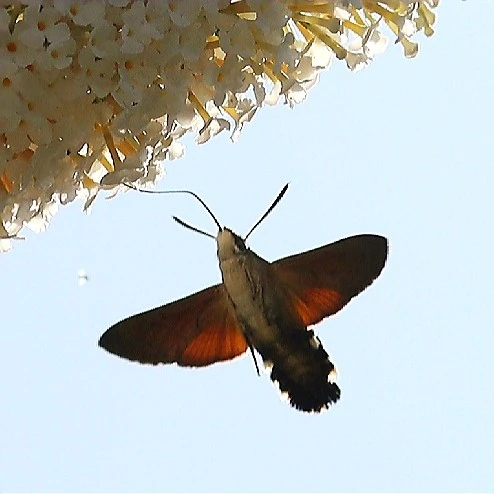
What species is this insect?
Macroglossum stellatarum
